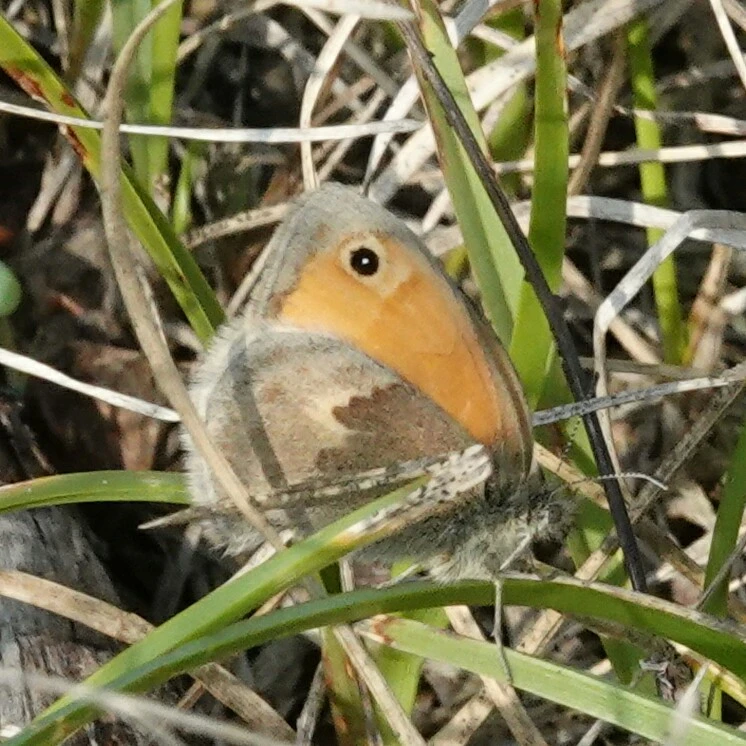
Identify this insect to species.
Coenonympha pamphilus
